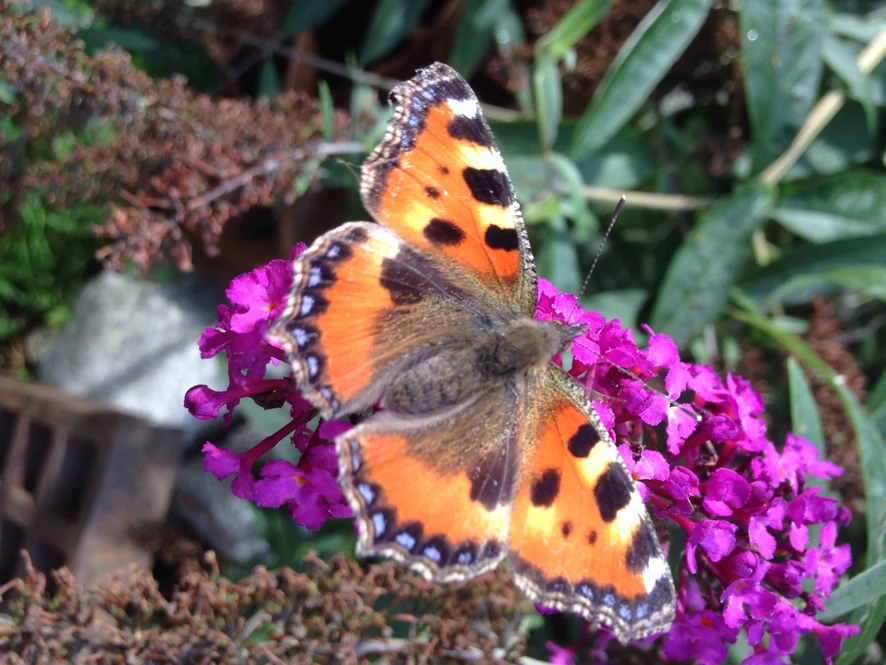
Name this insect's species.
Aglais urticae
